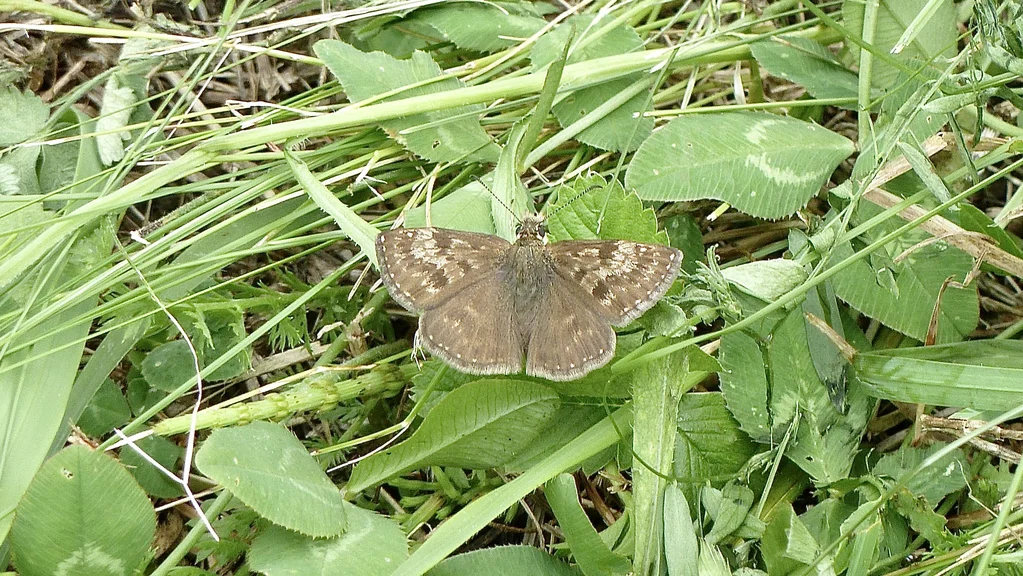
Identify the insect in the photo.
Erynnis tages
